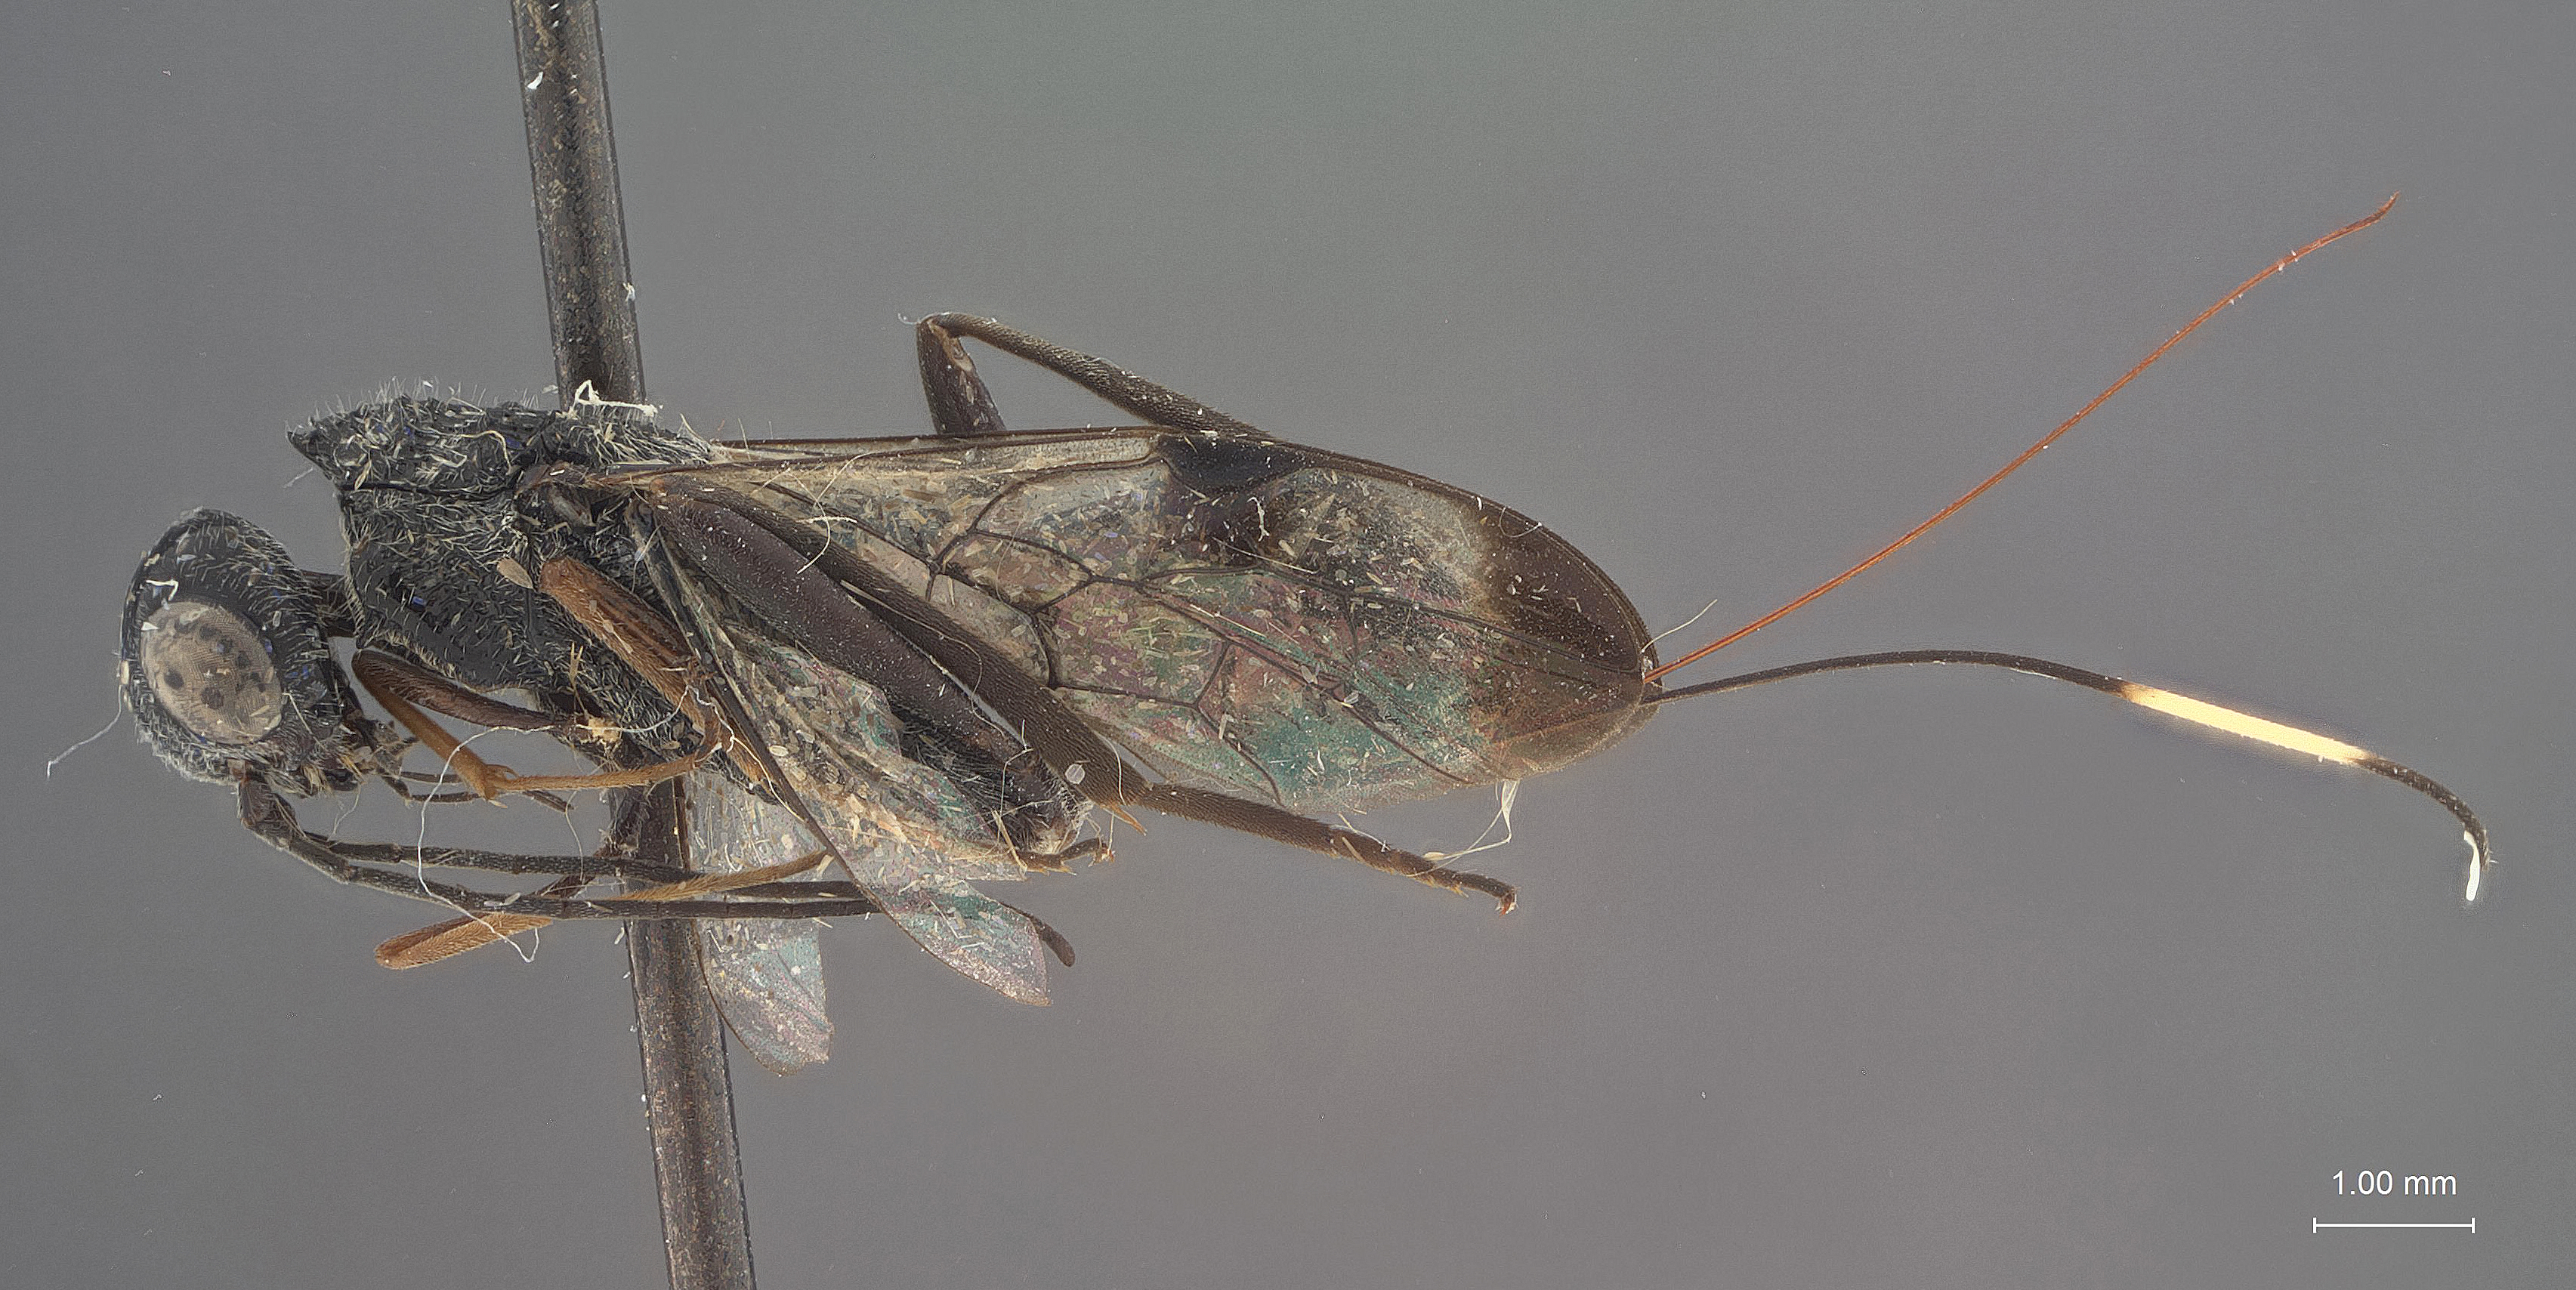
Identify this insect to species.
Pristaulacus argutus
